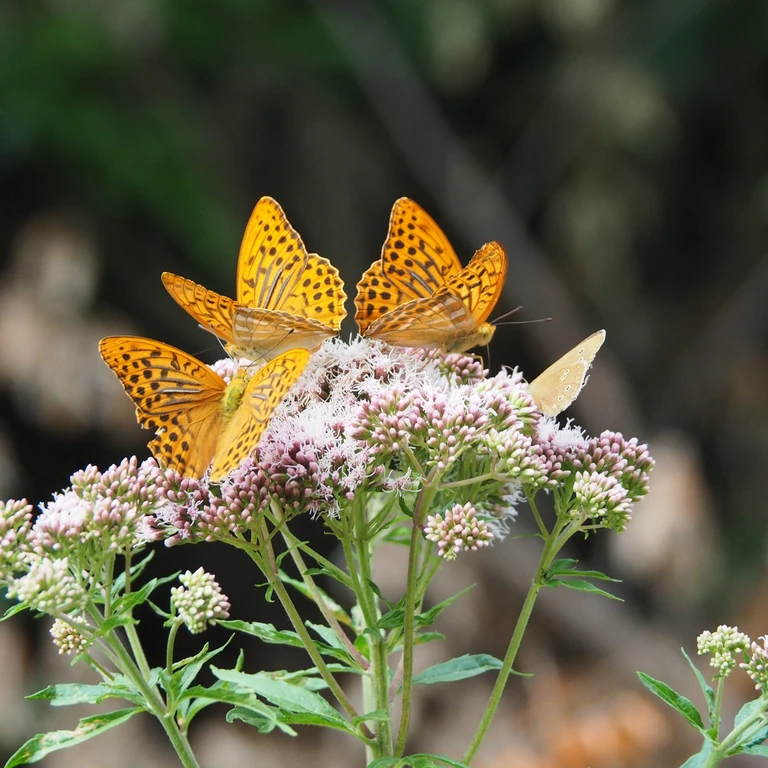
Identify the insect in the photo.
Argynnis paphia
